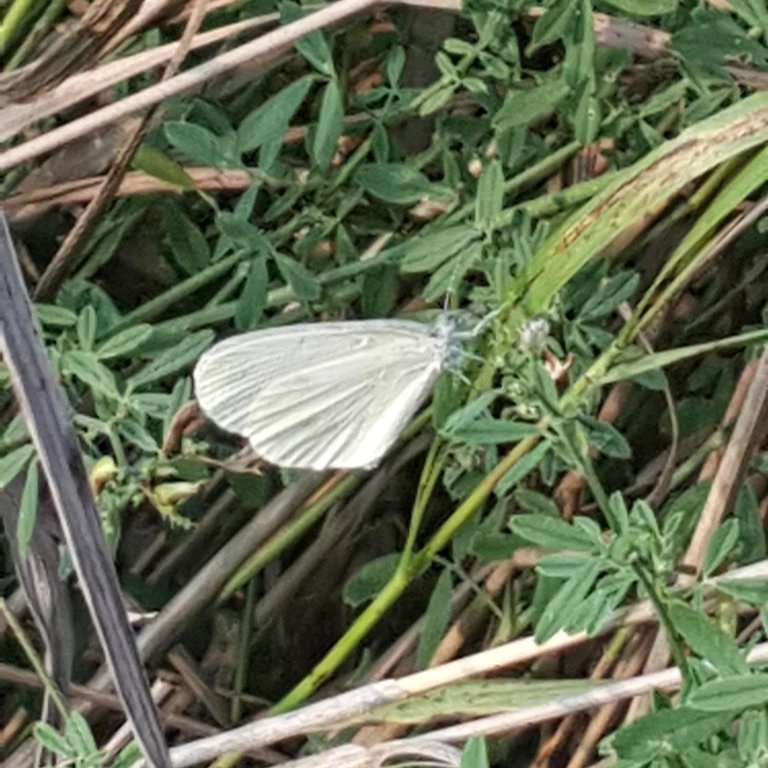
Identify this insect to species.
Leptidea sinapis/juvernica
